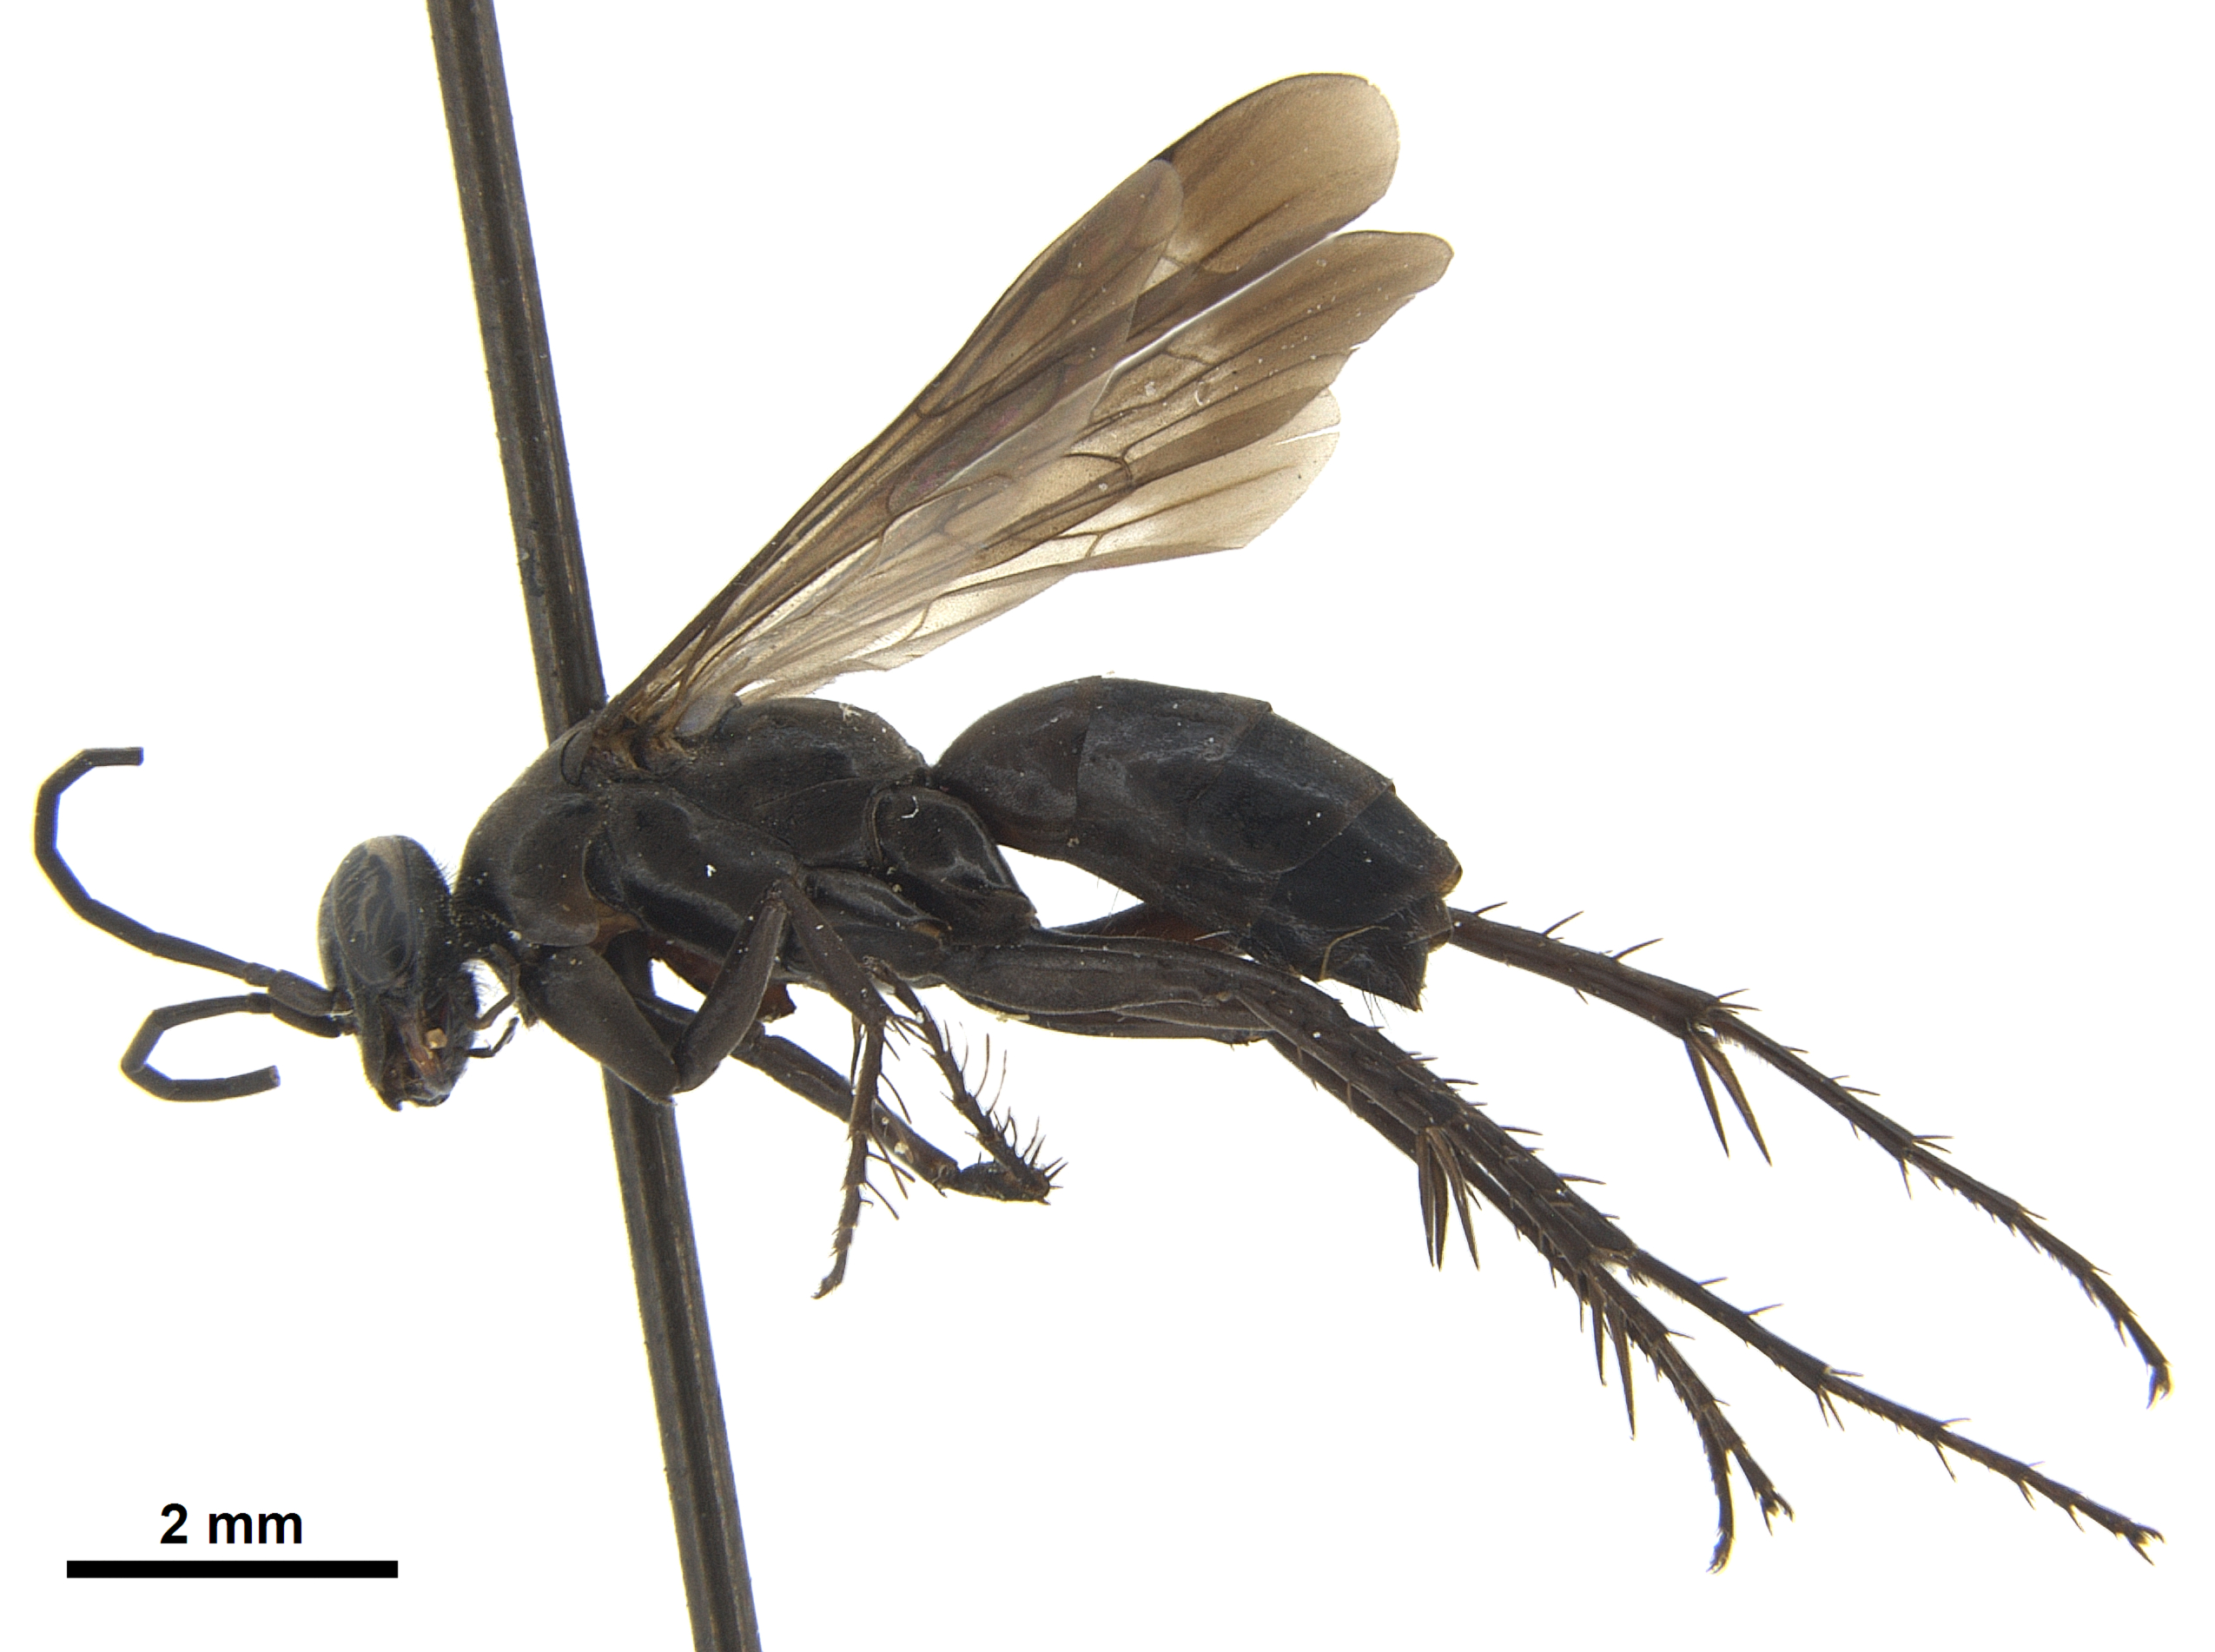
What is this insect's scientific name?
Telostegus excisus
